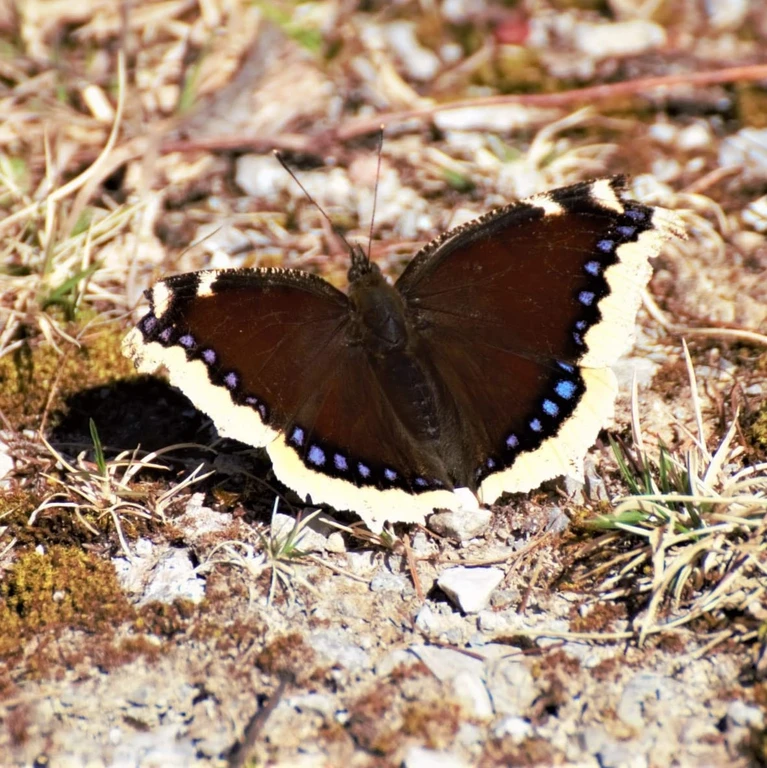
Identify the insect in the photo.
Nymphalis antiopa
